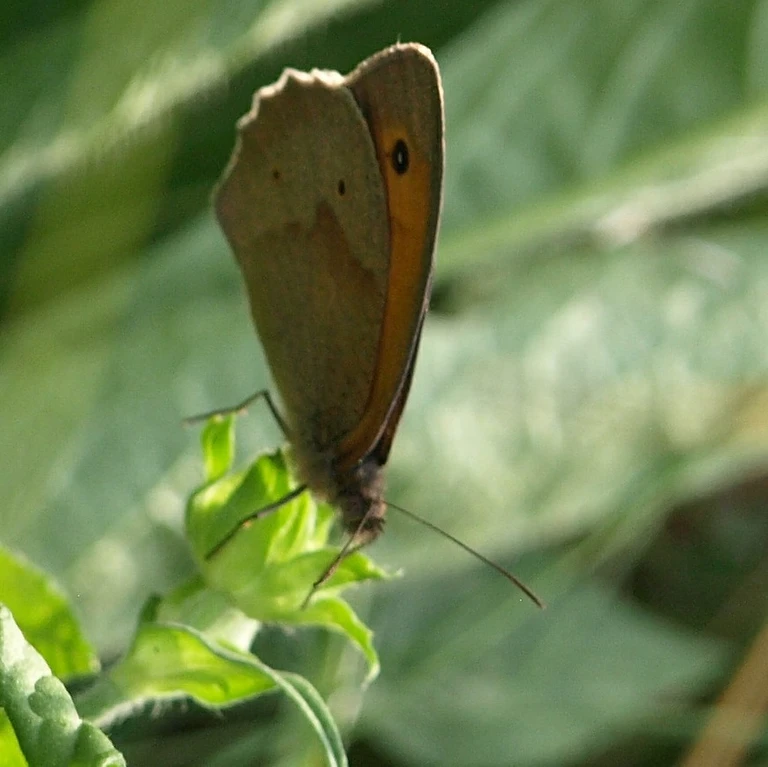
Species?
Maniola jurtina
